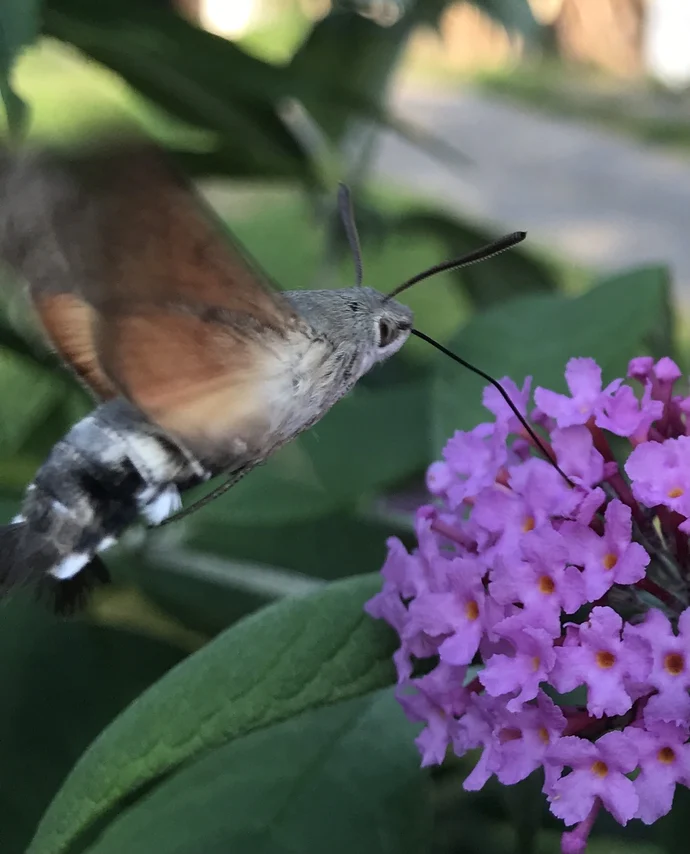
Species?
Macroglossum stellatarum
